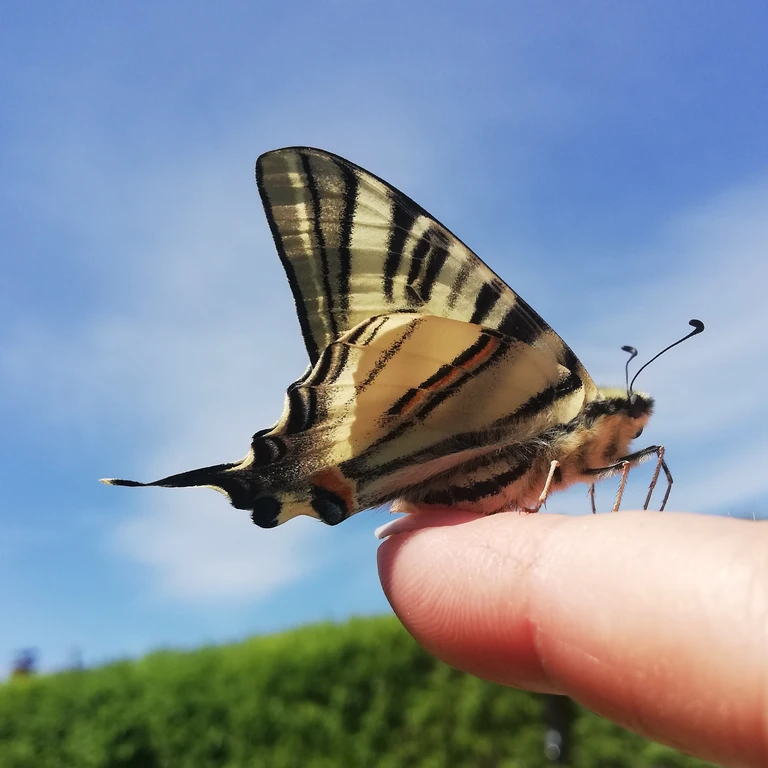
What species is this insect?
Iphiclides podalirius
